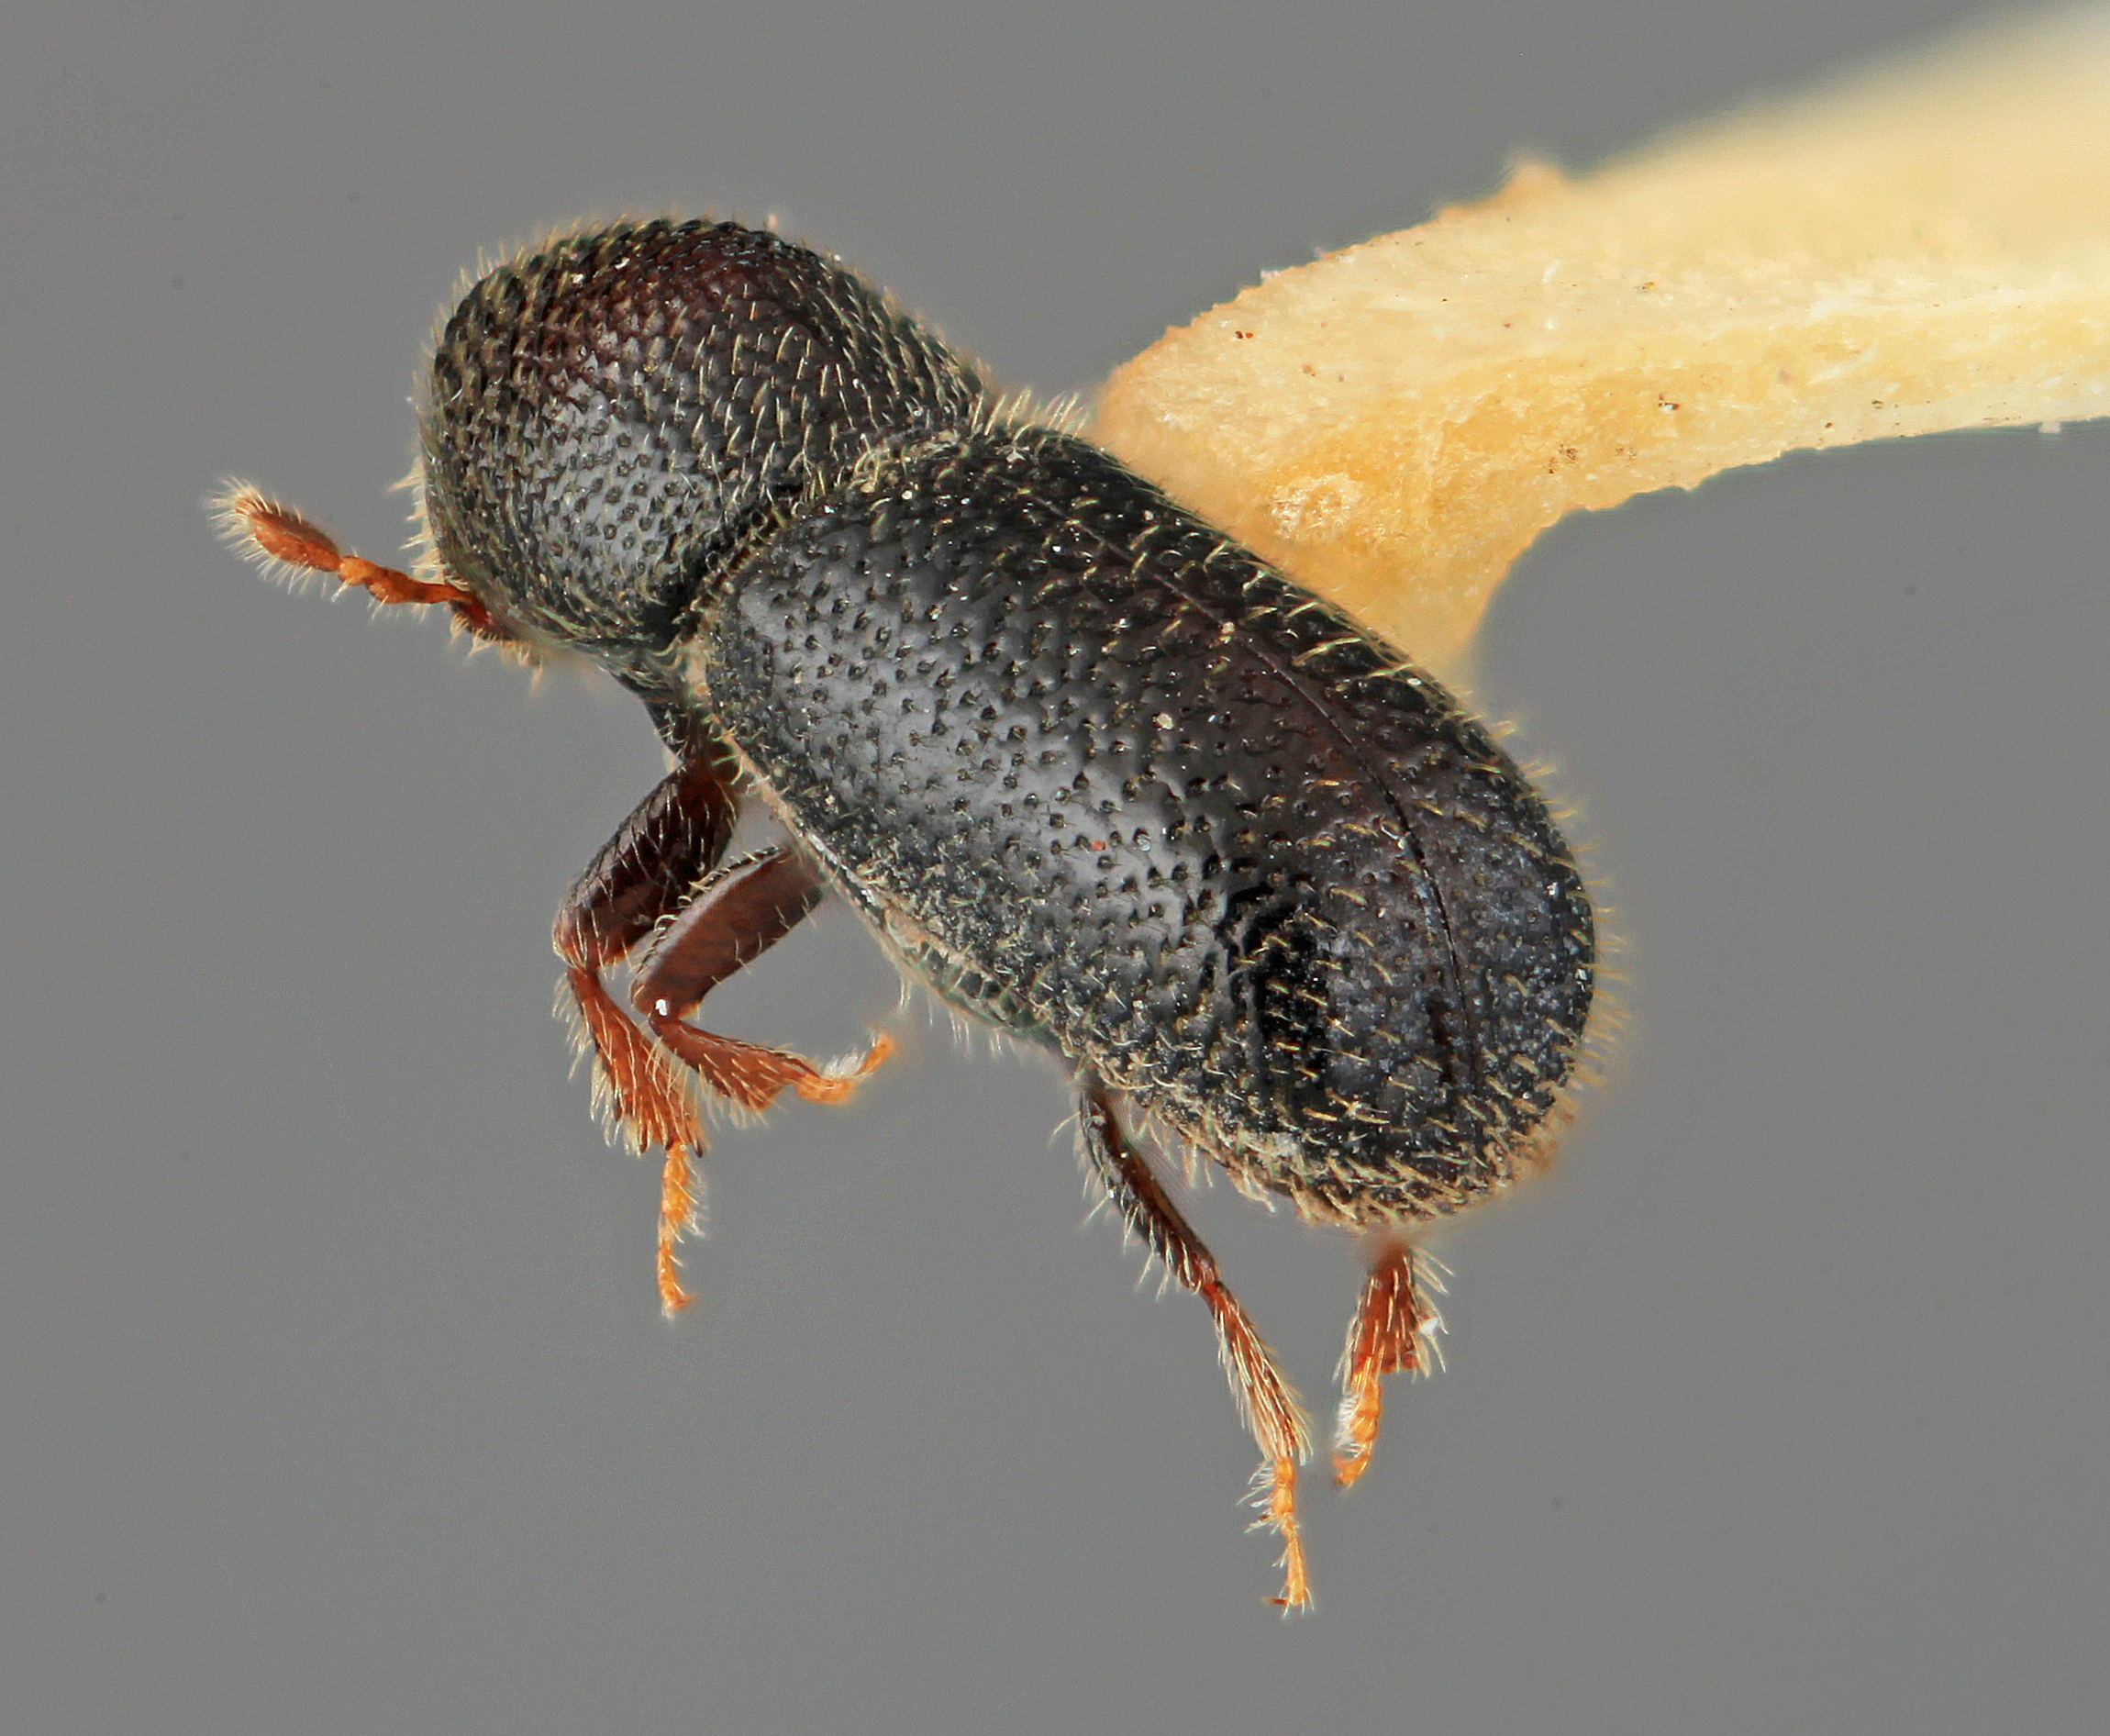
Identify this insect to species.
Dendroterus cognatus
